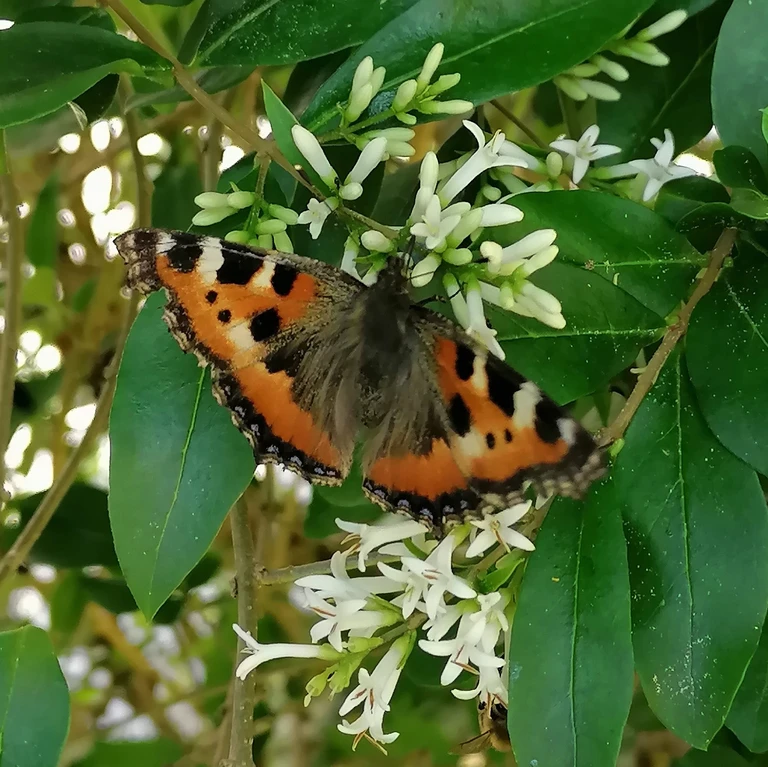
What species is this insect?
Aglais urticae
